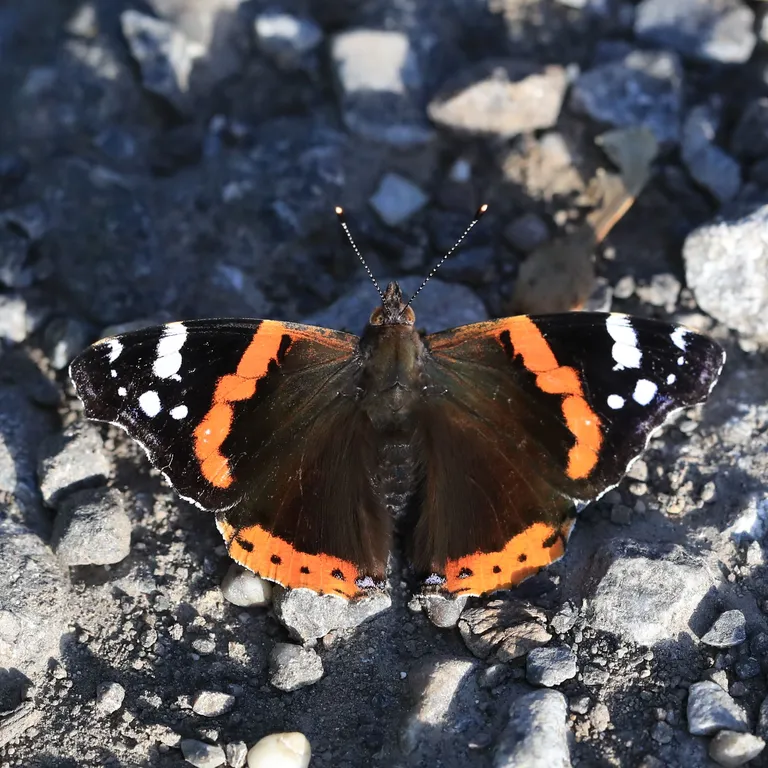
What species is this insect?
Vanessa atalanta
